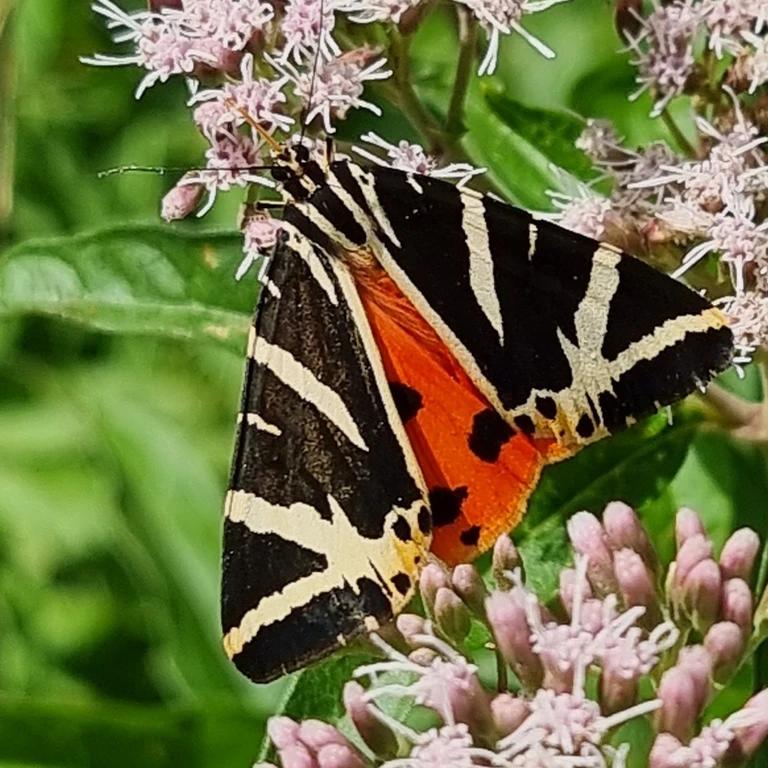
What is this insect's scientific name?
Euplagia quadripunctaria
